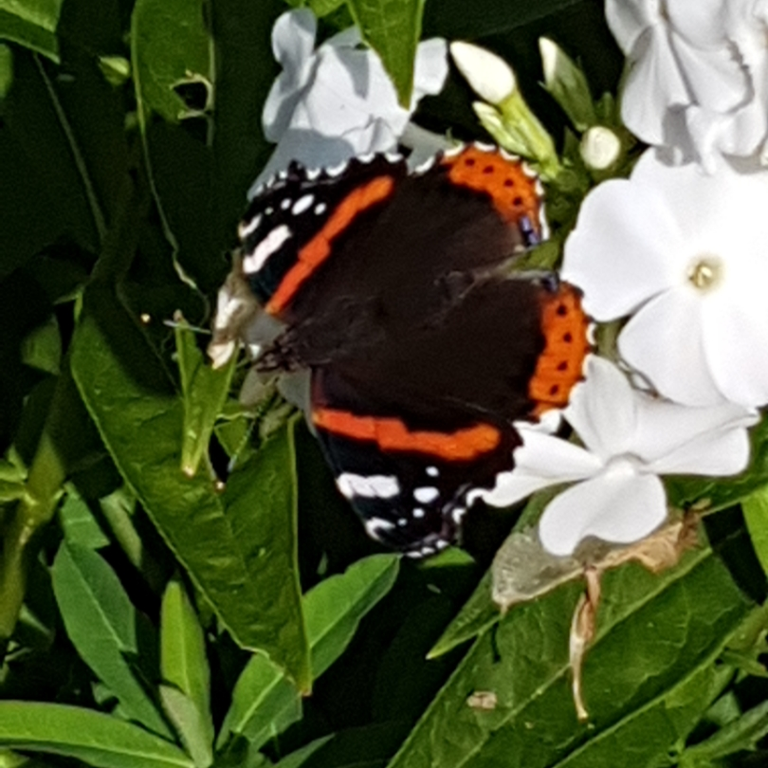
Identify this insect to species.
Vanessa atalanta
